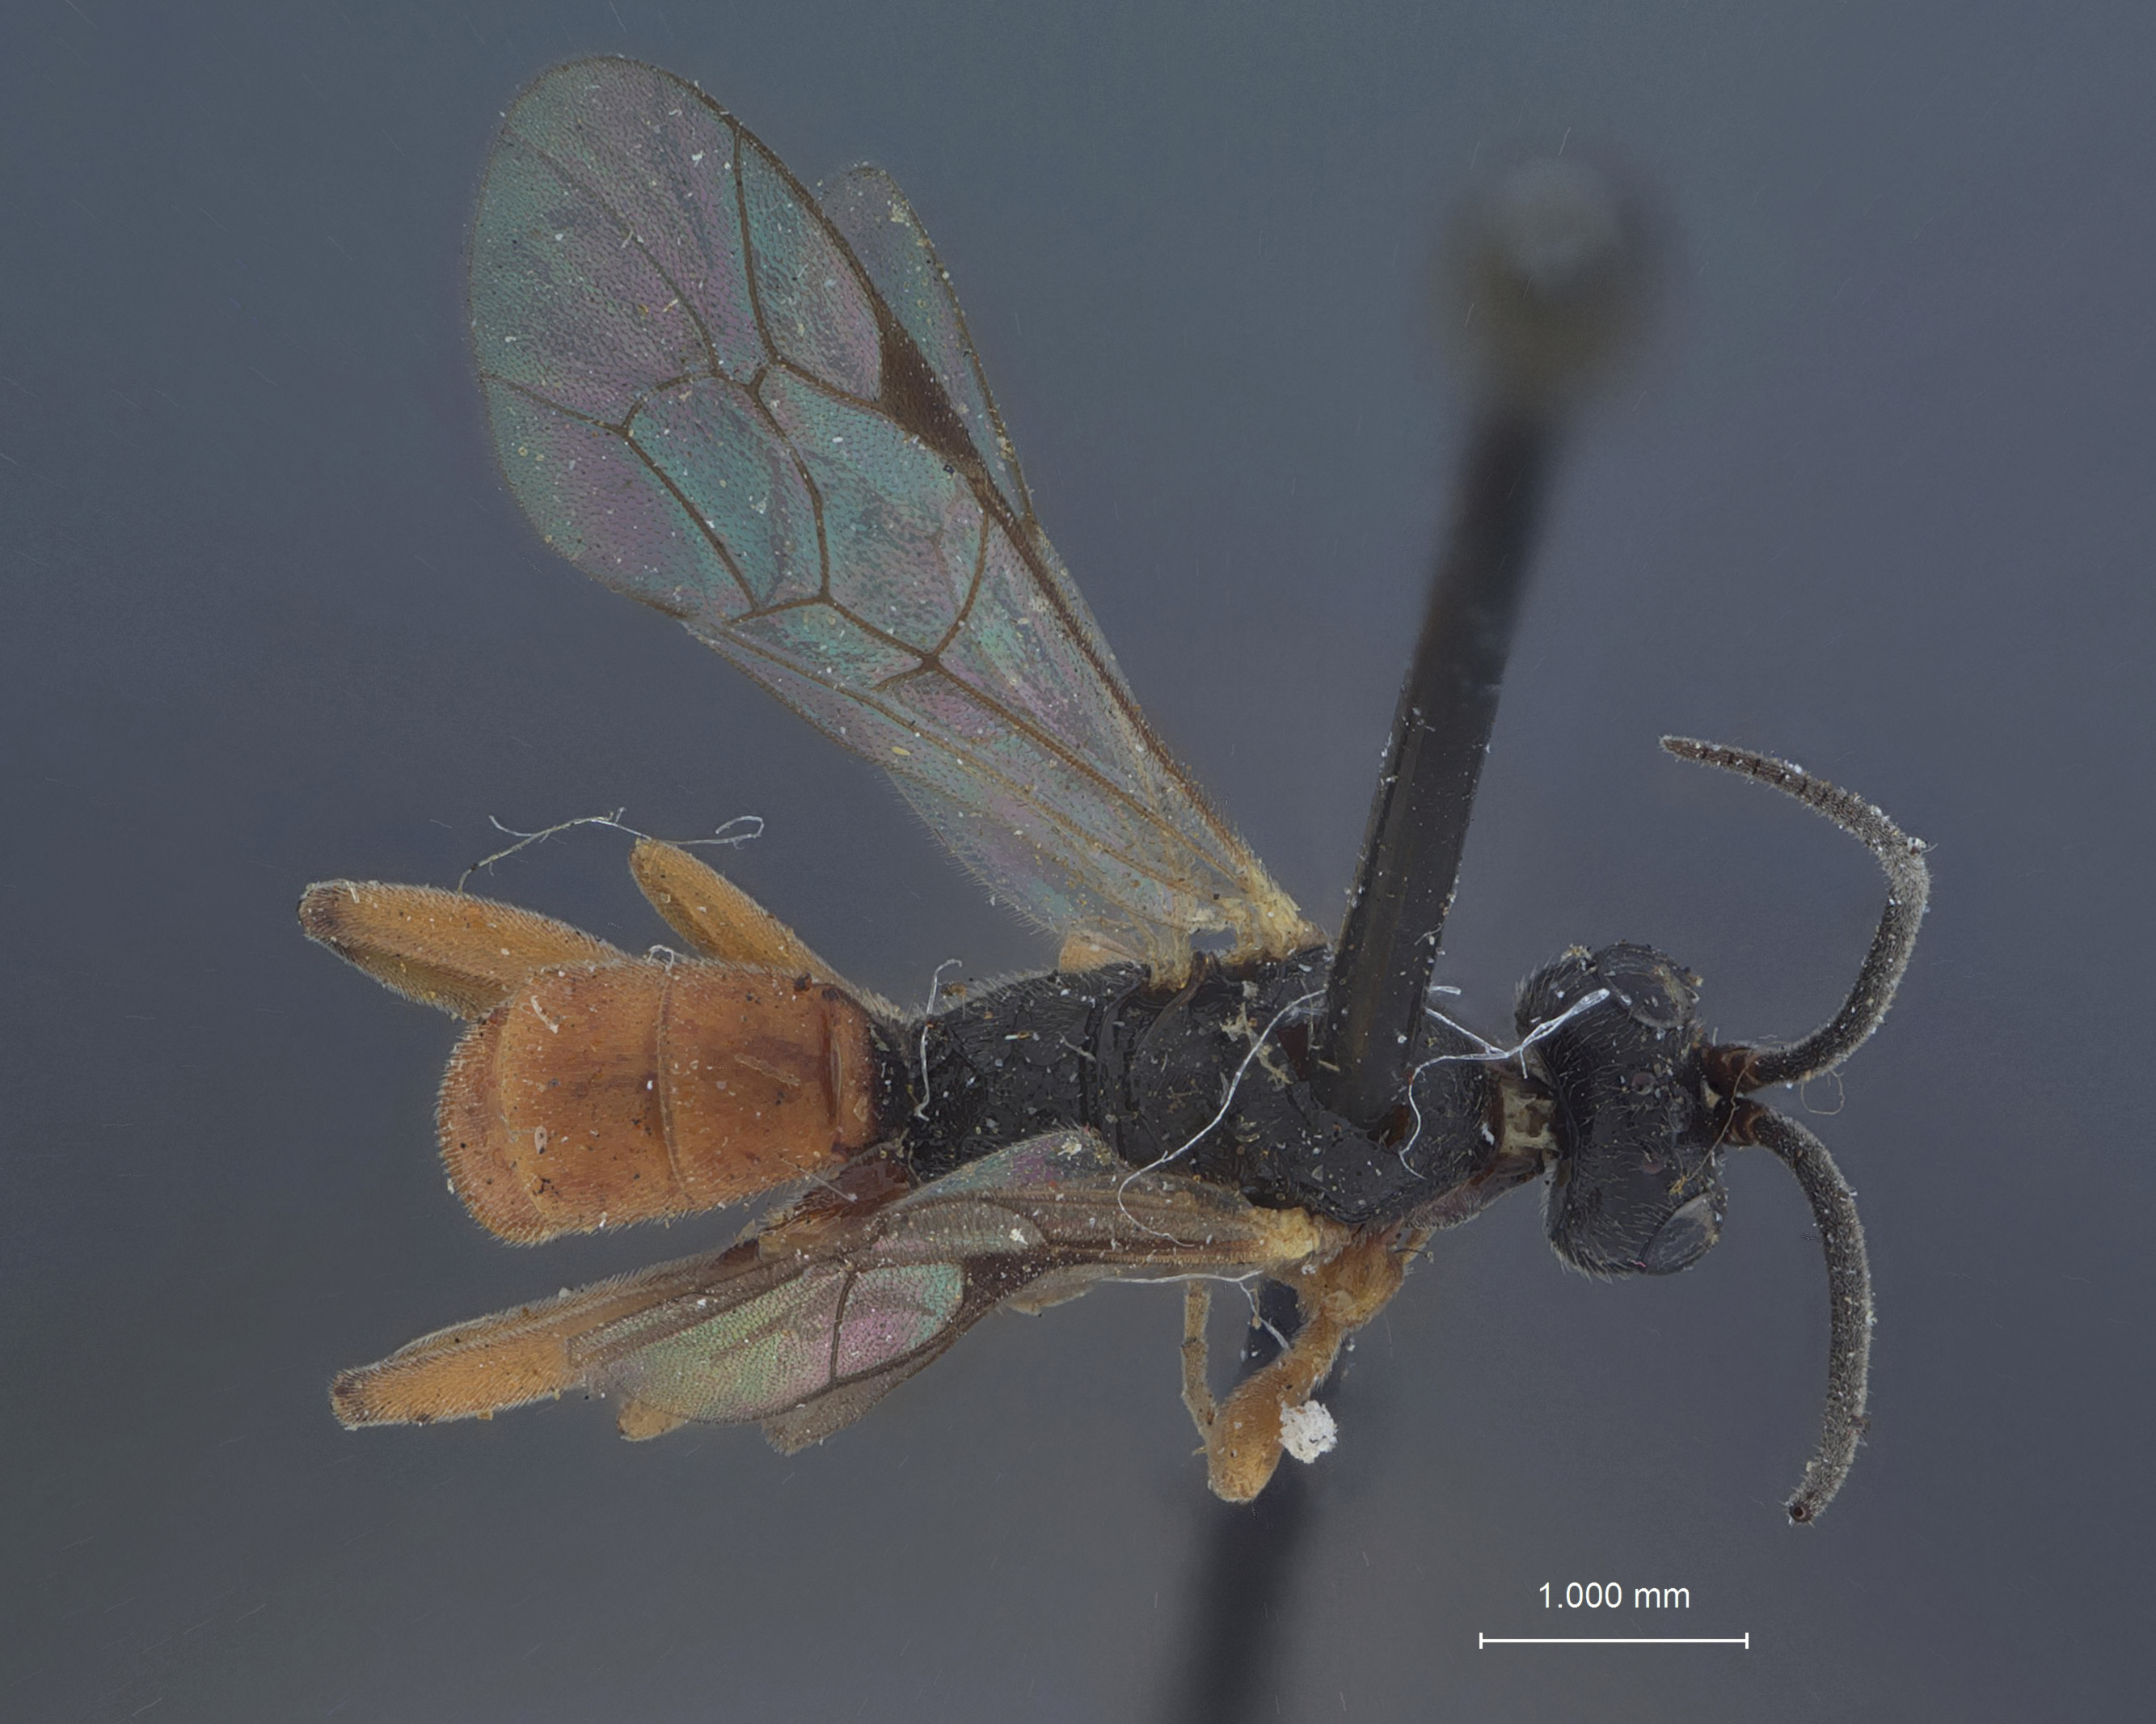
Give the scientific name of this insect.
Hemiteles nigricaniformis
